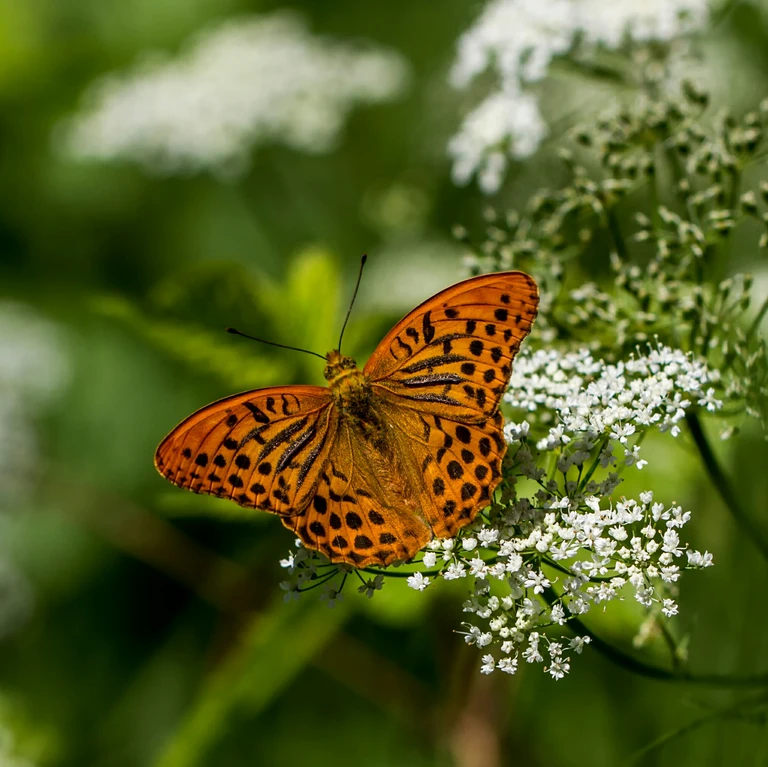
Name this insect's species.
Argynnis paphia
